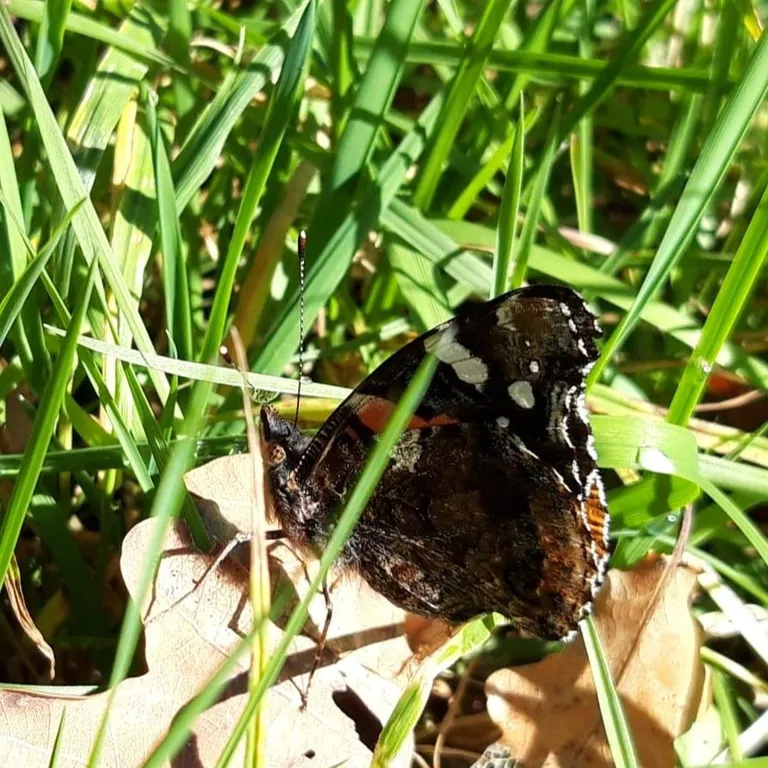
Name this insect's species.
Vanessa atalanta
